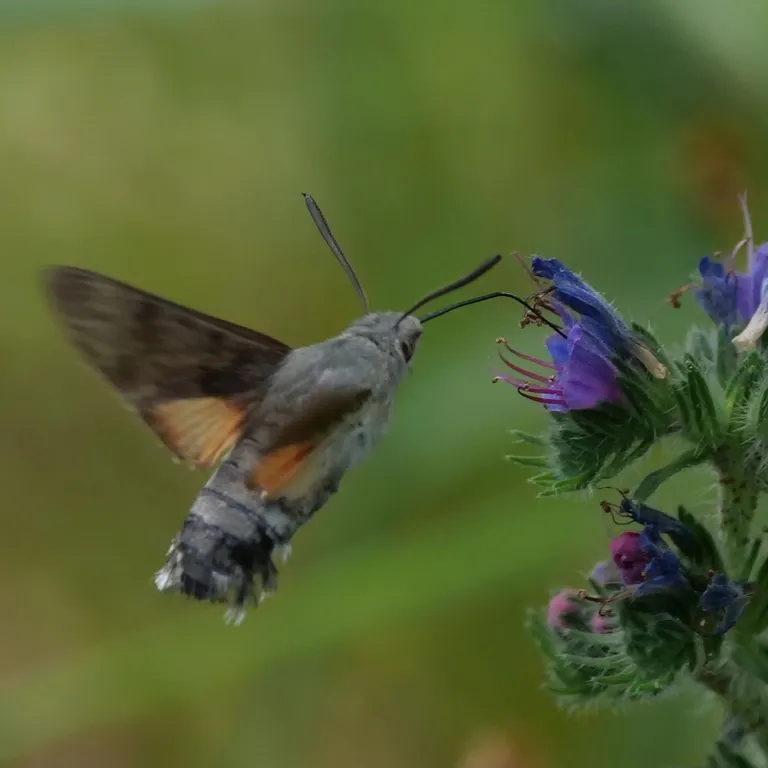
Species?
Macroglossum stellatarum
